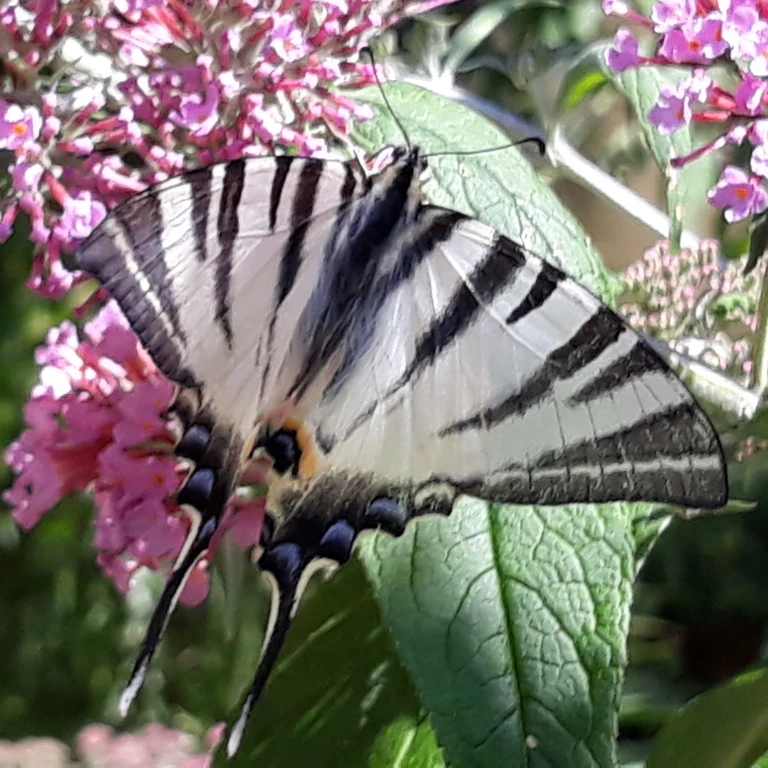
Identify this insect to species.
Iphiclides podalirius
